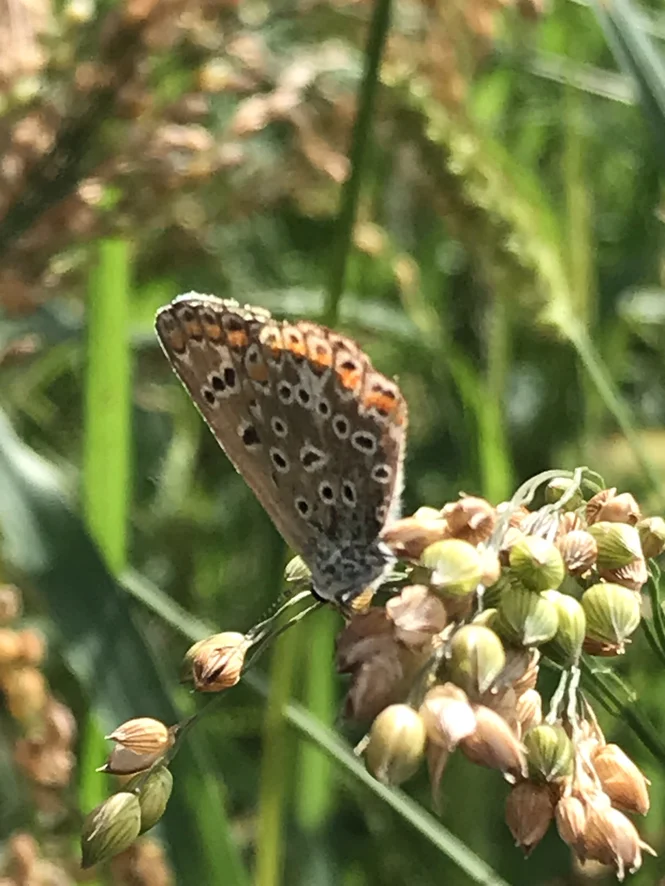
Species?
Polyommatus icarus
